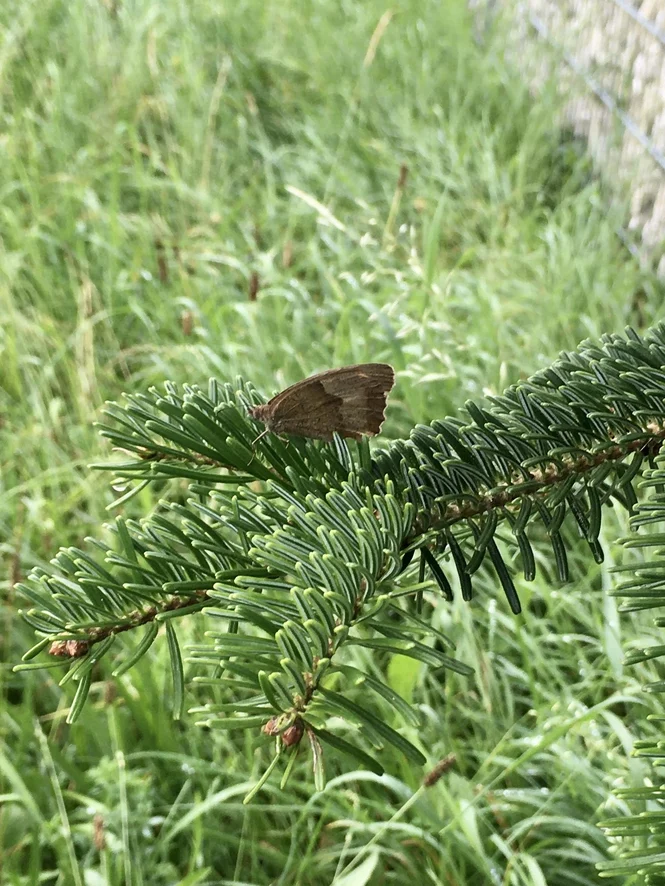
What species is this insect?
Maniola jurtina
